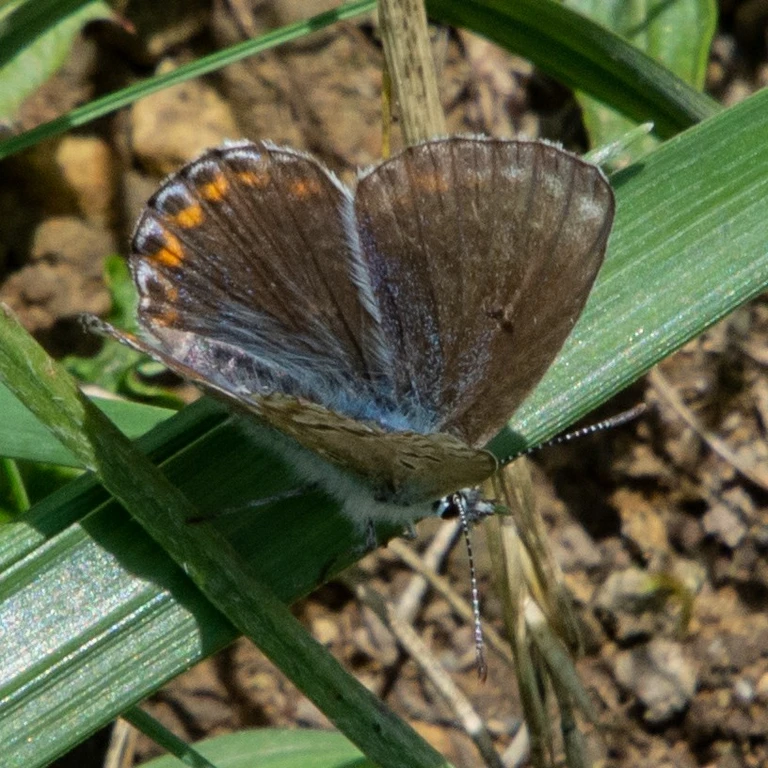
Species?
Polyommatus icarus
